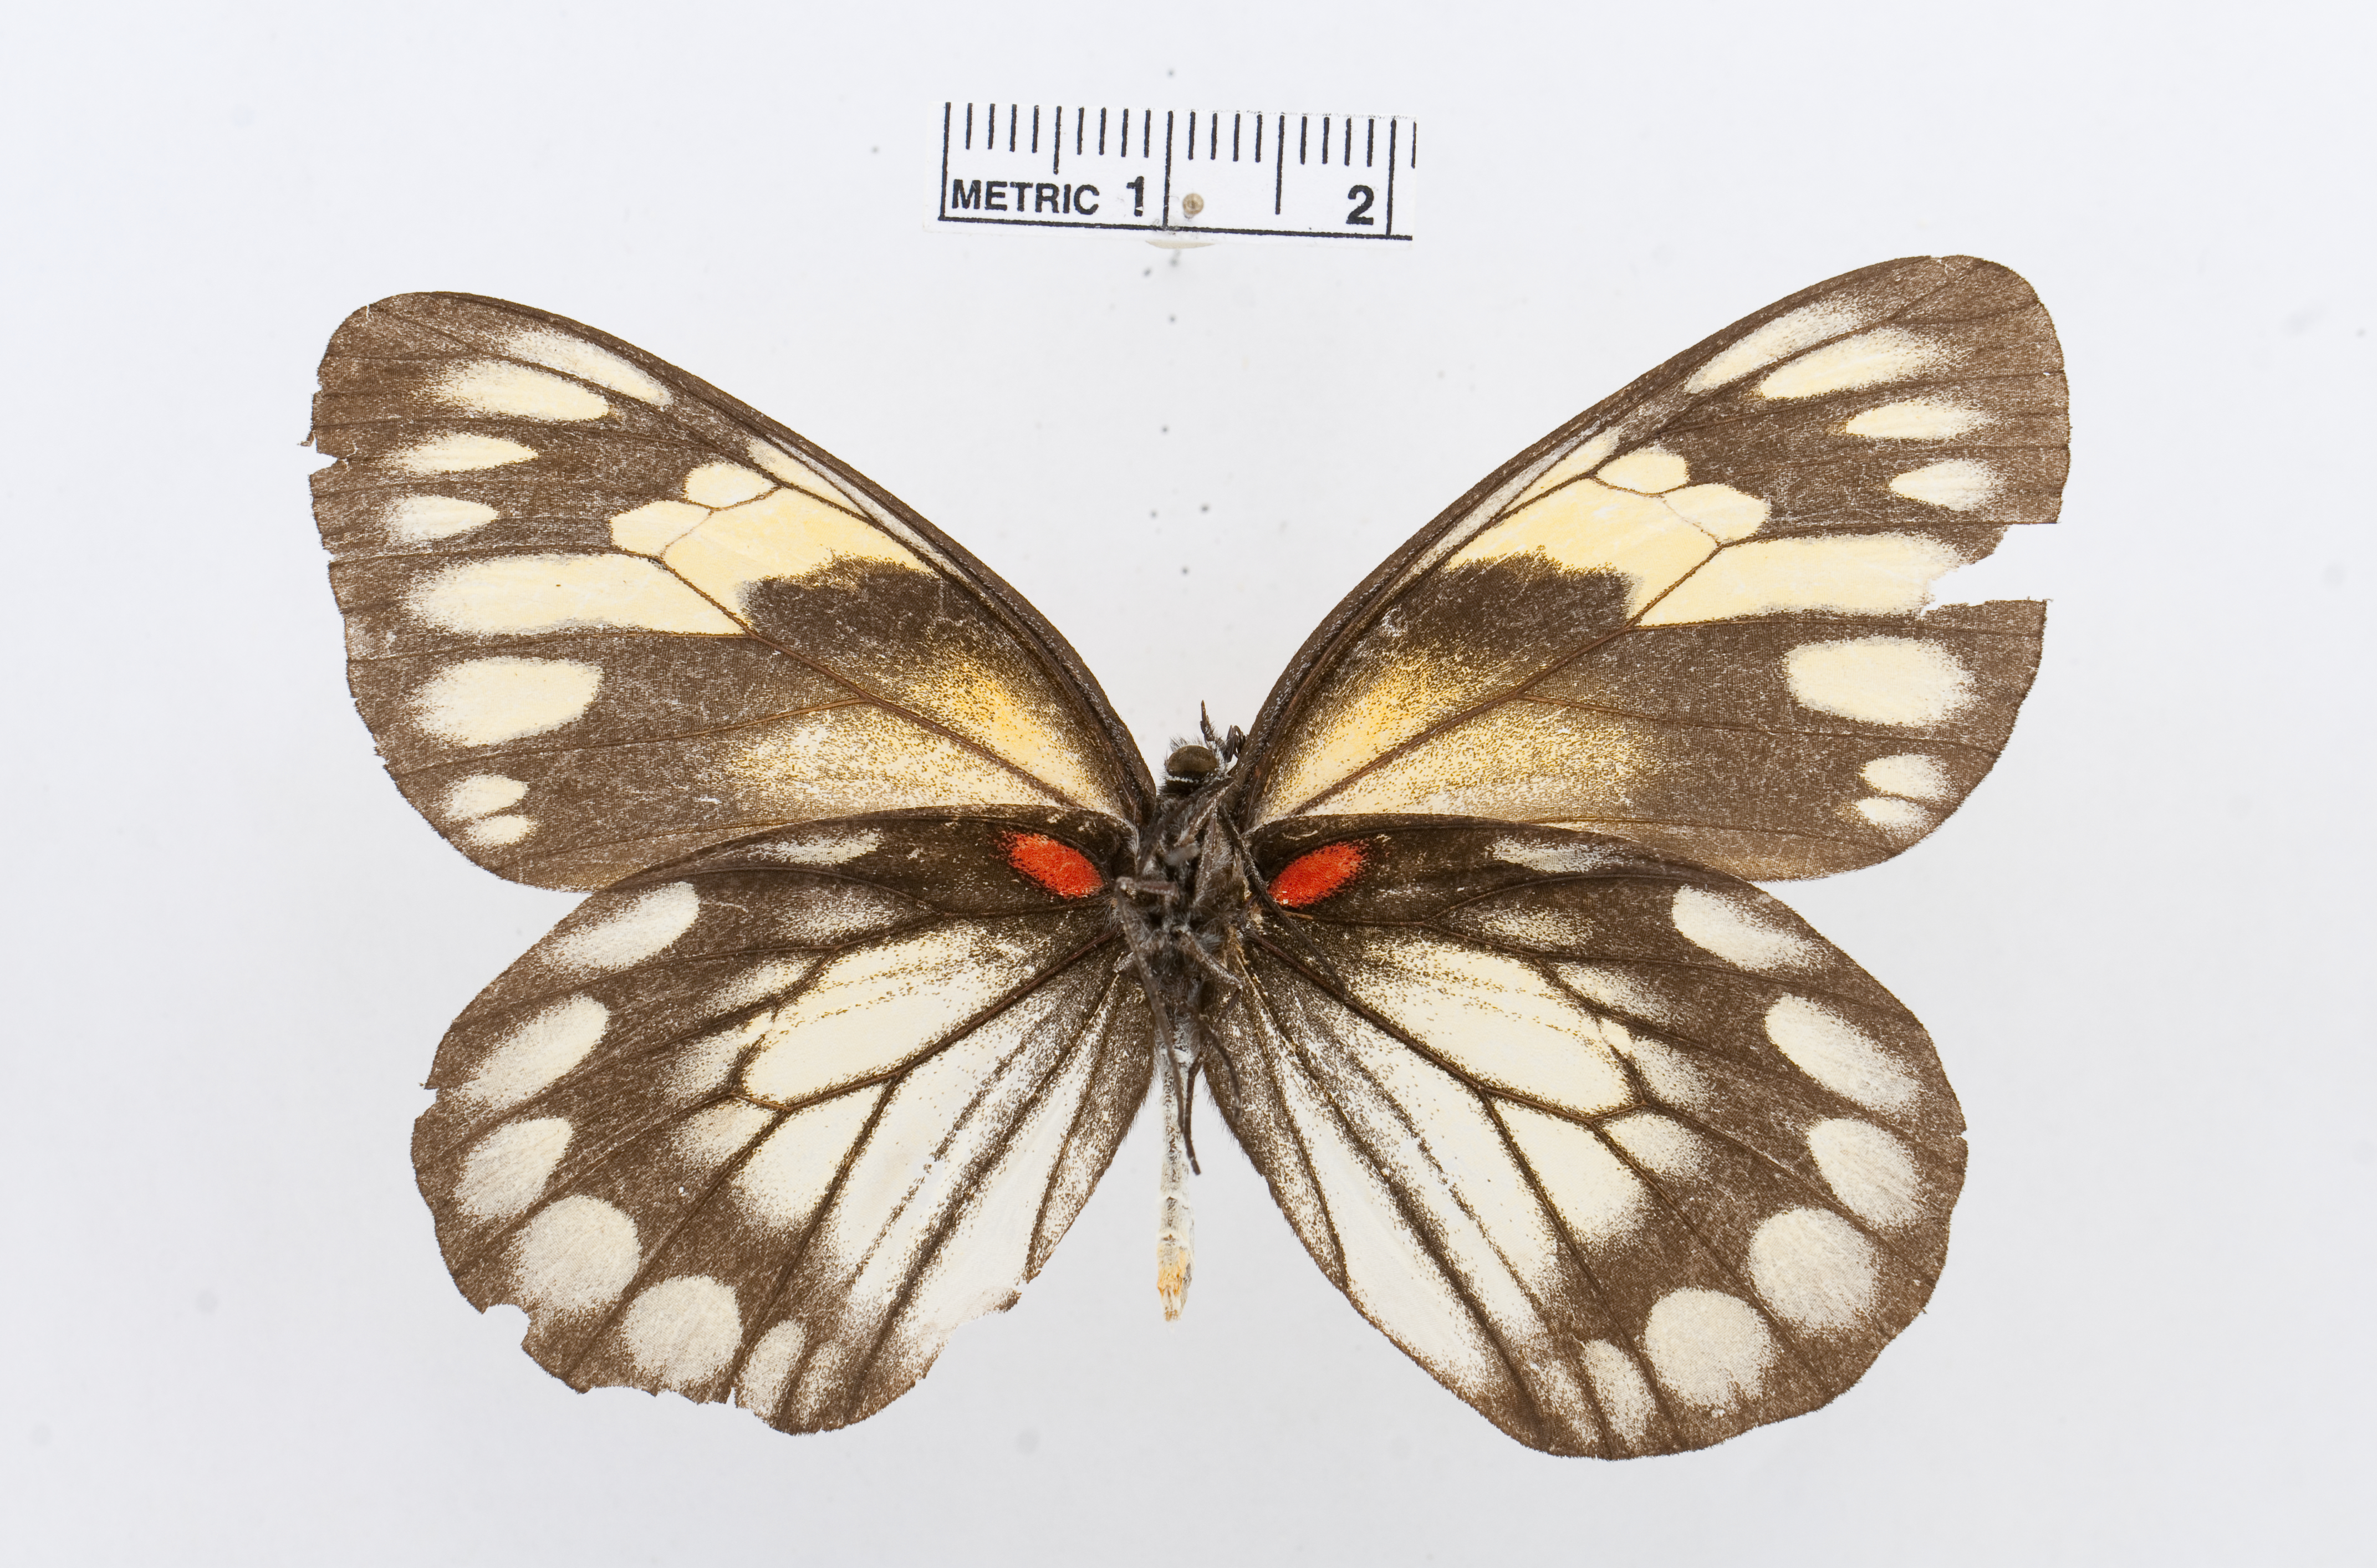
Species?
Delias diaphana
